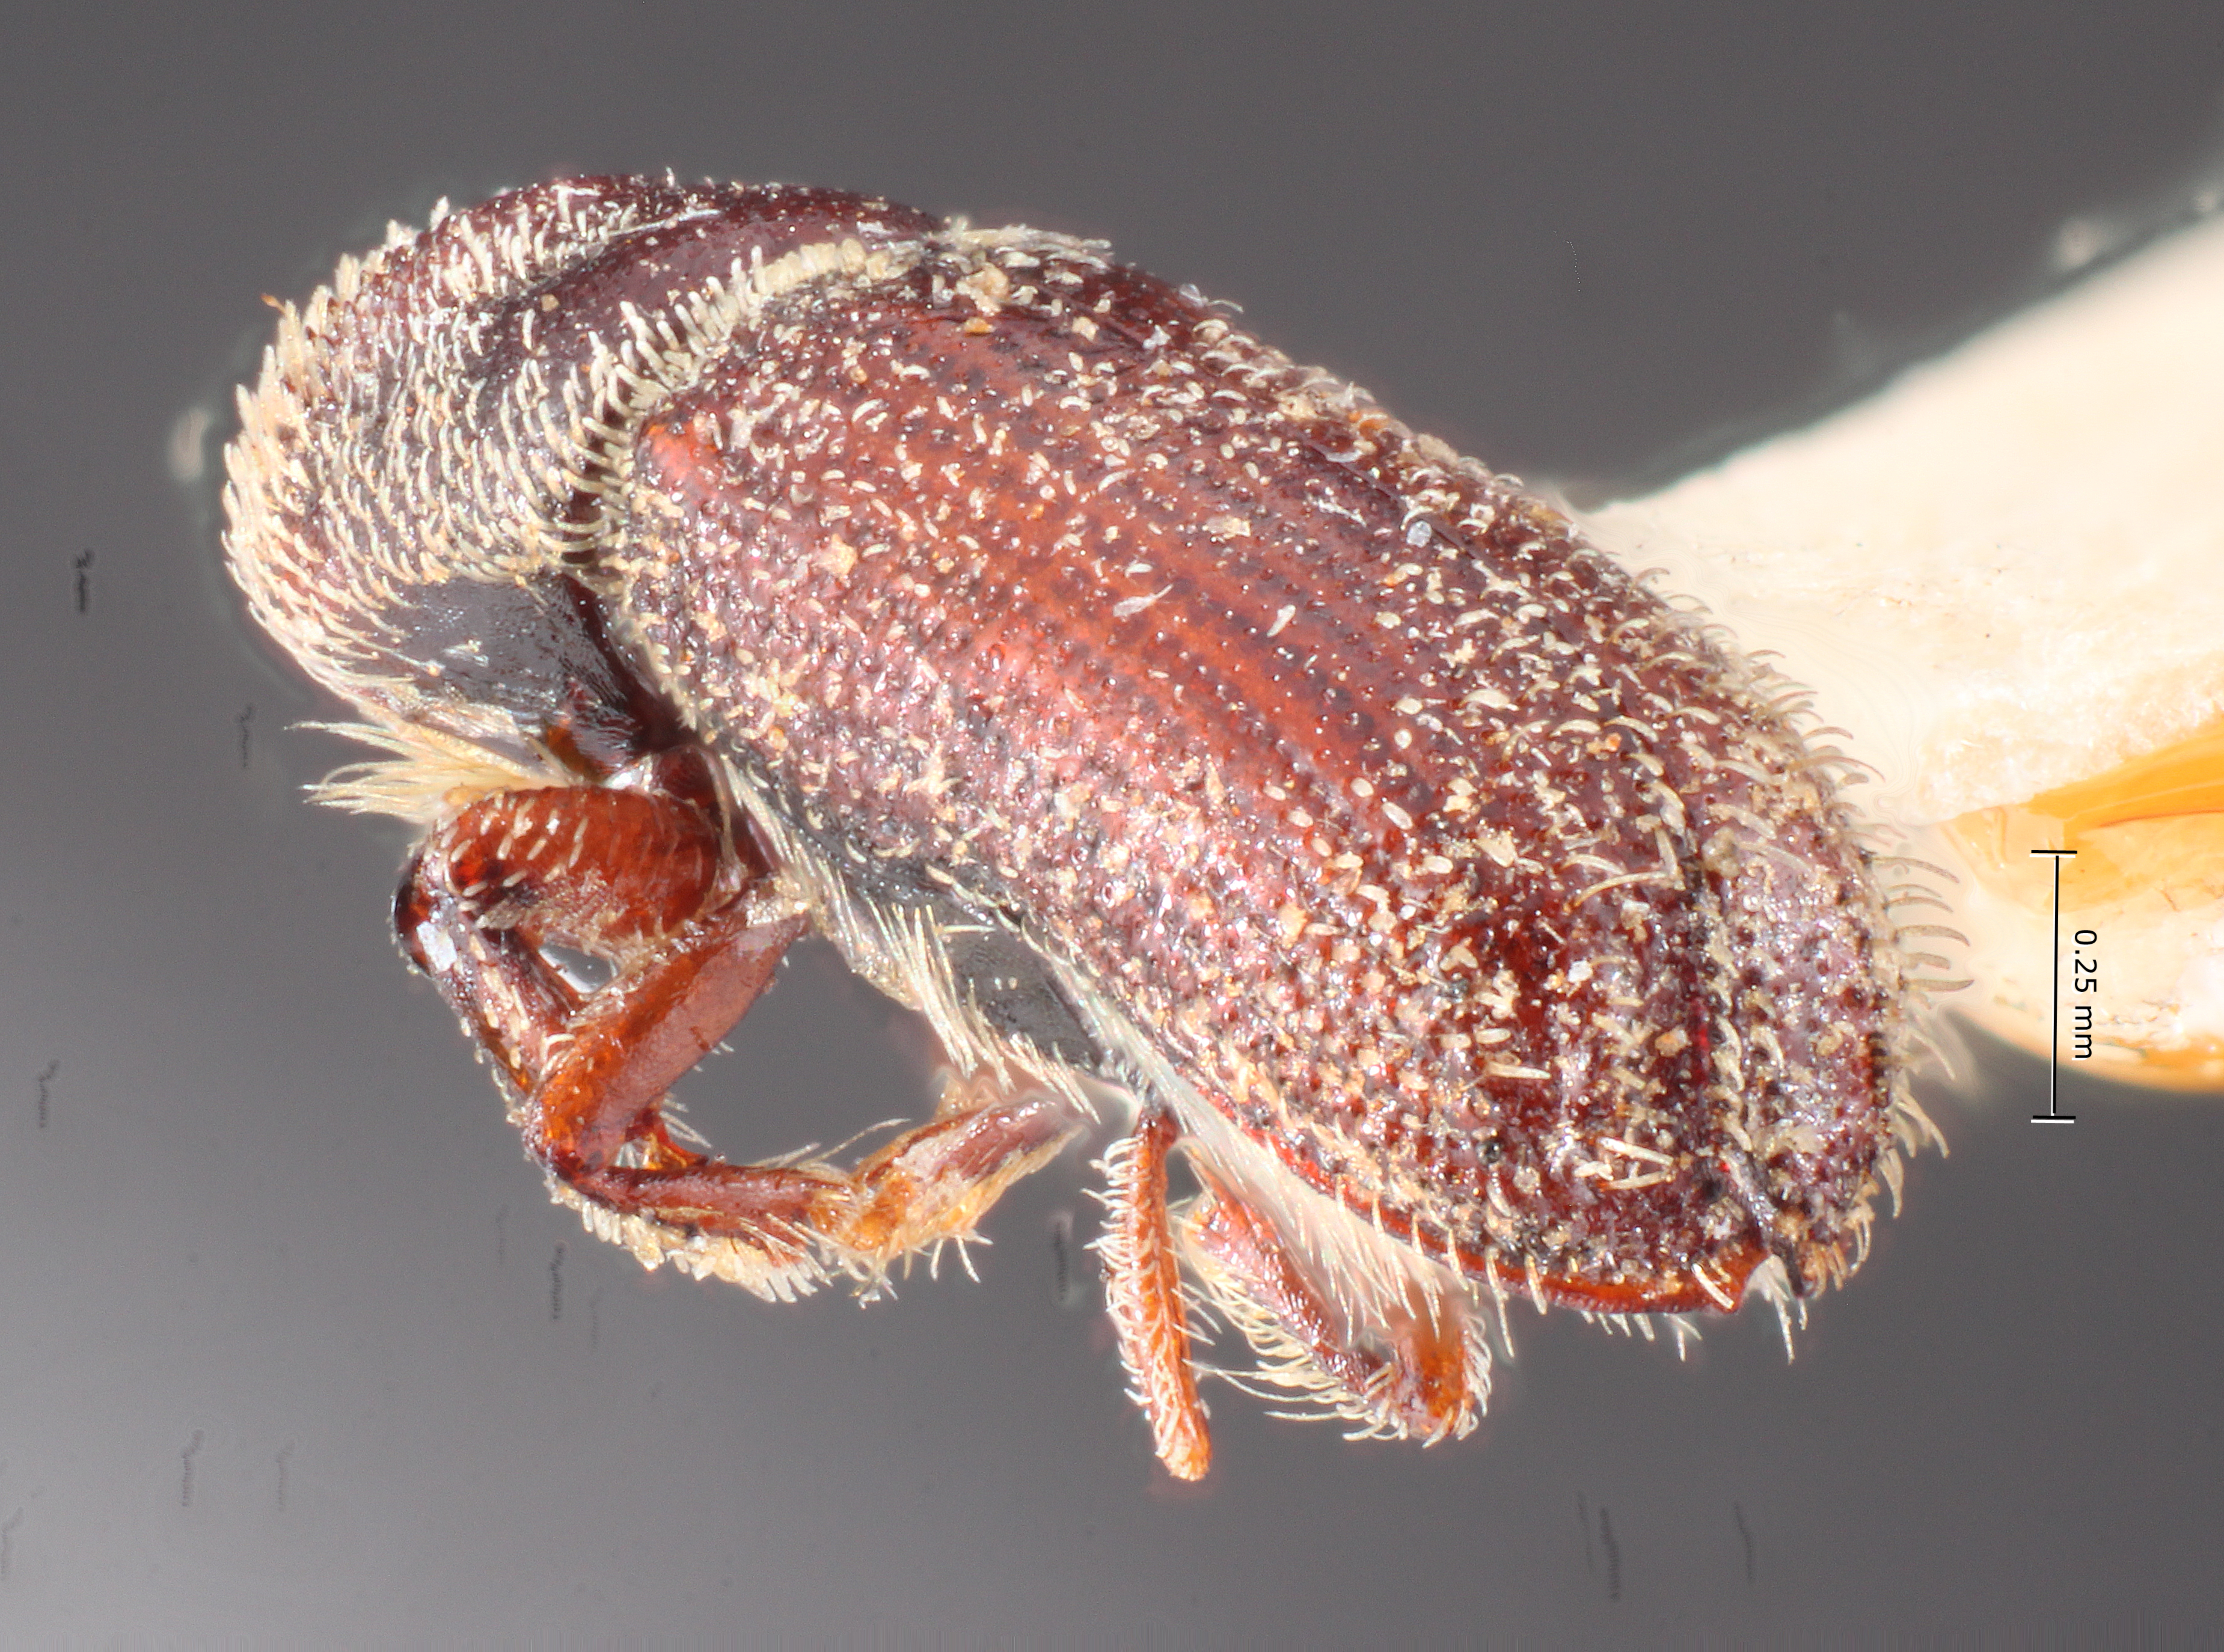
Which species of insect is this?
Micracis knulli
